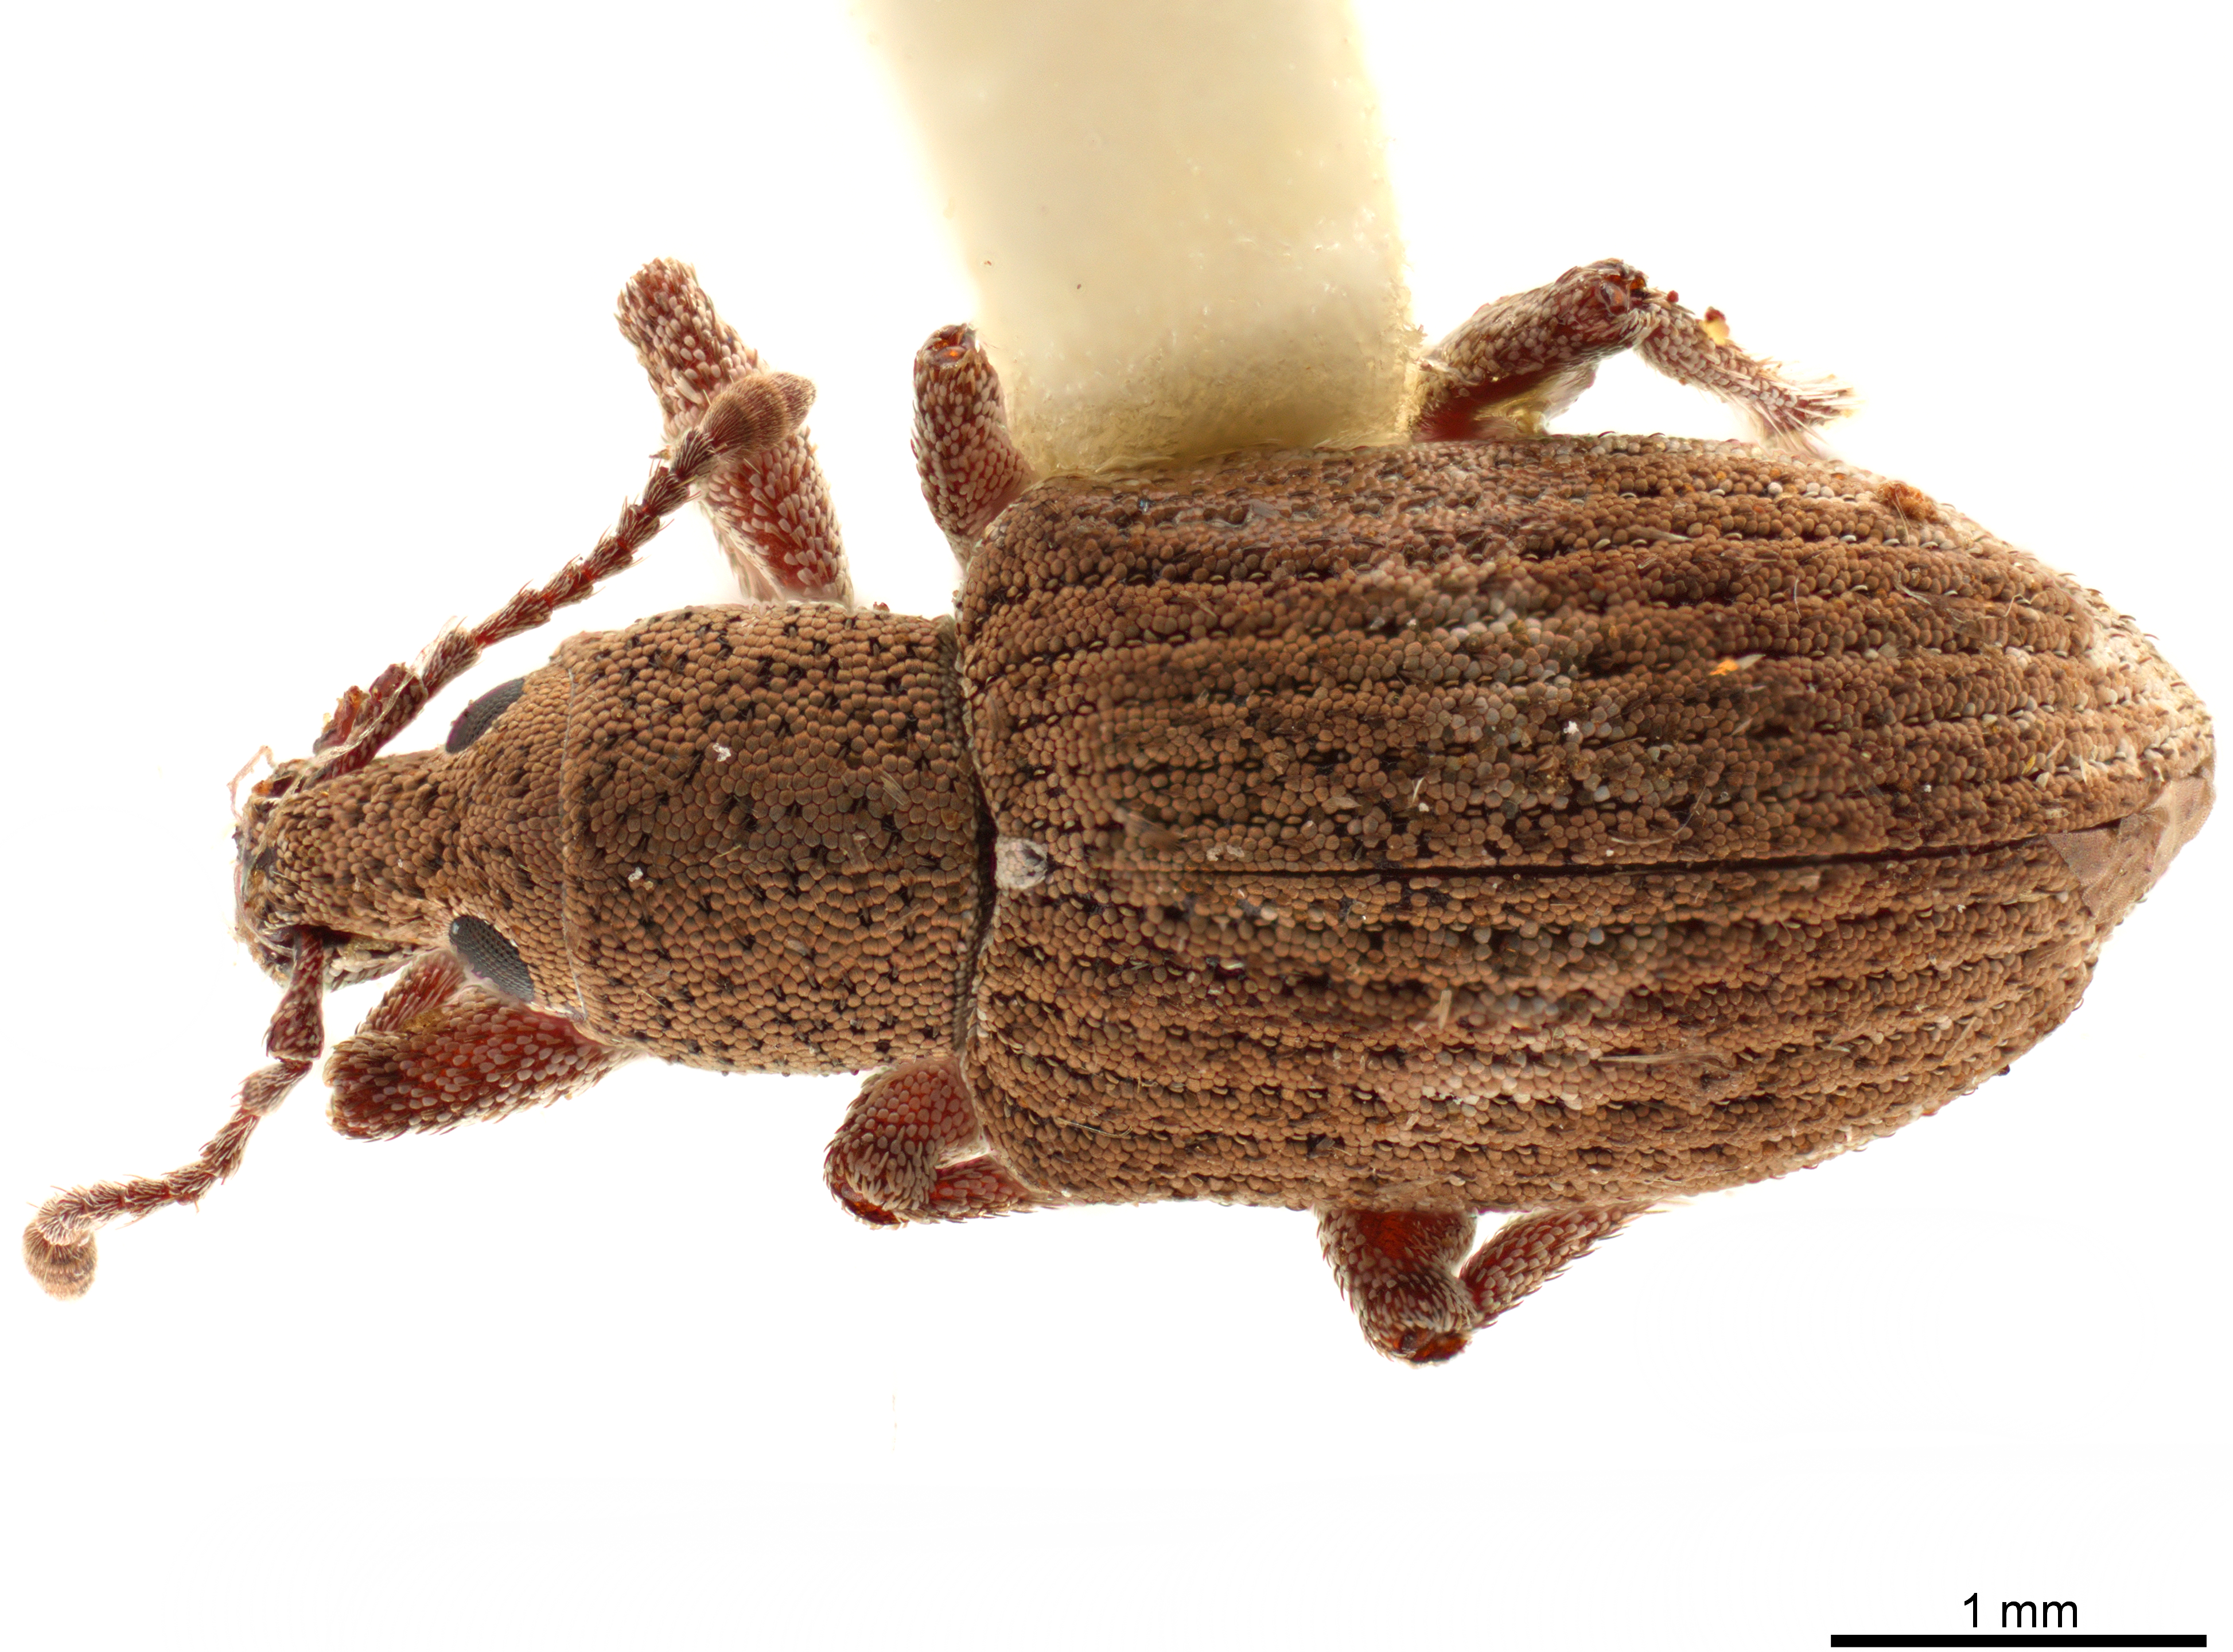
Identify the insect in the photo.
Chileudius varians
